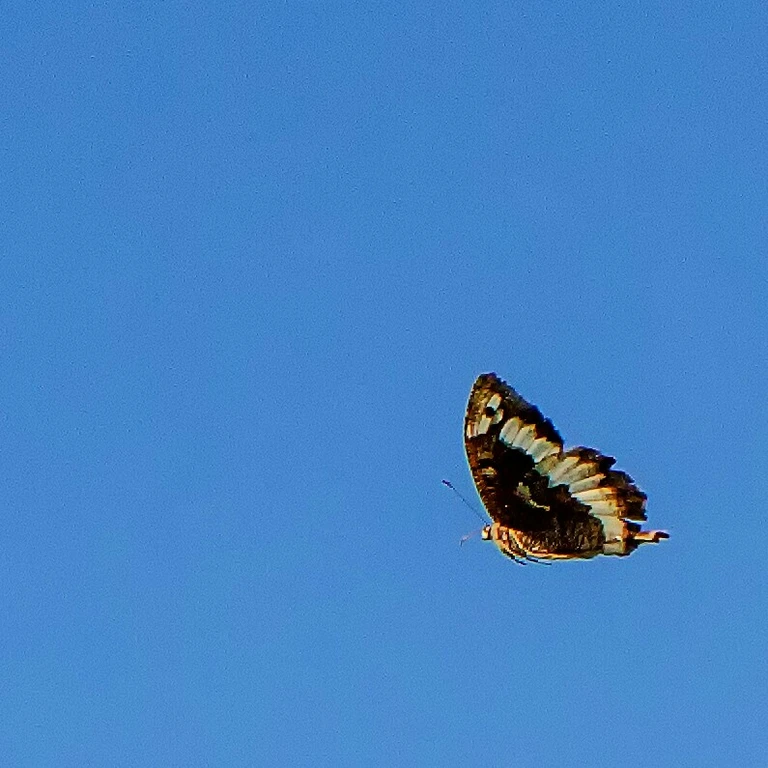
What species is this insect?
Brintesia circe
